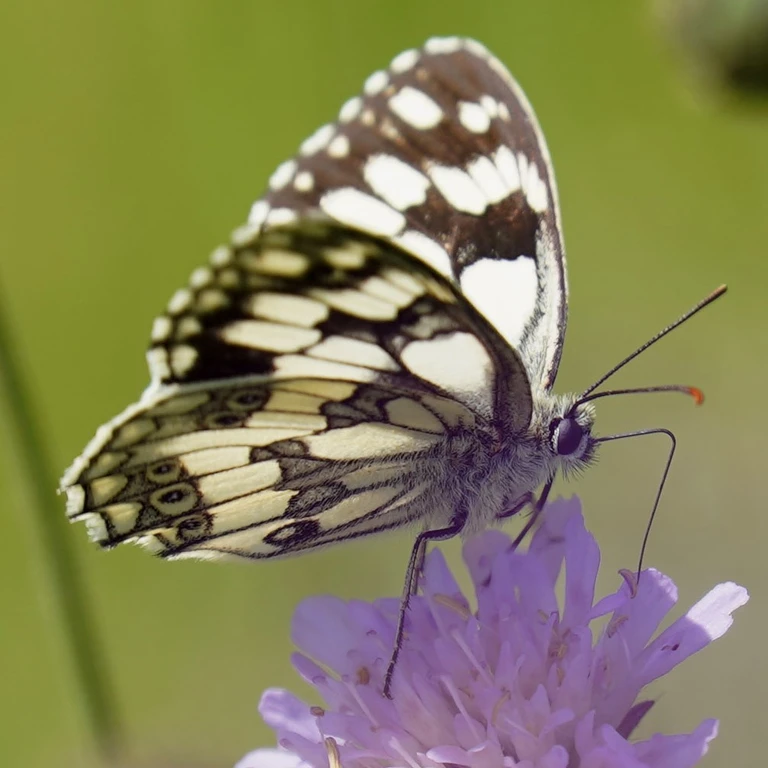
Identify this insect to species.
Melanargia galathea
